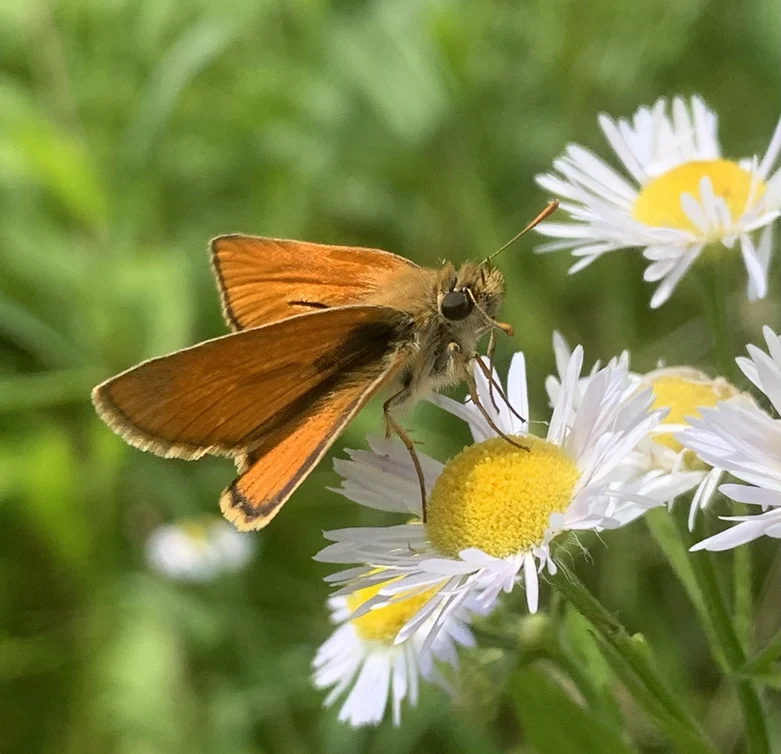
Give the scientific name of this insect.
Thymelicus sylvestris
